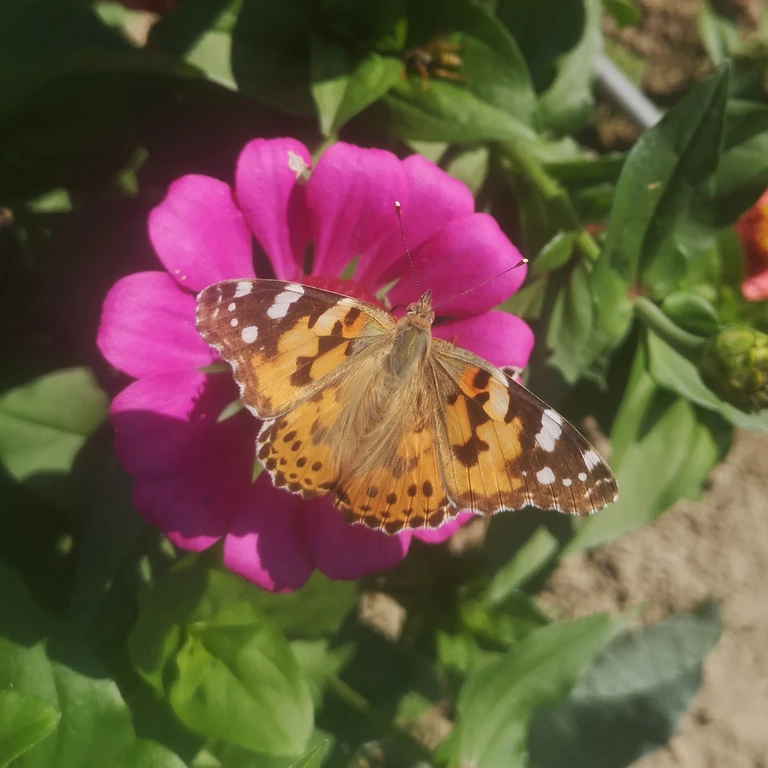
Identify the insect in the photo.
Vanessa cardui
